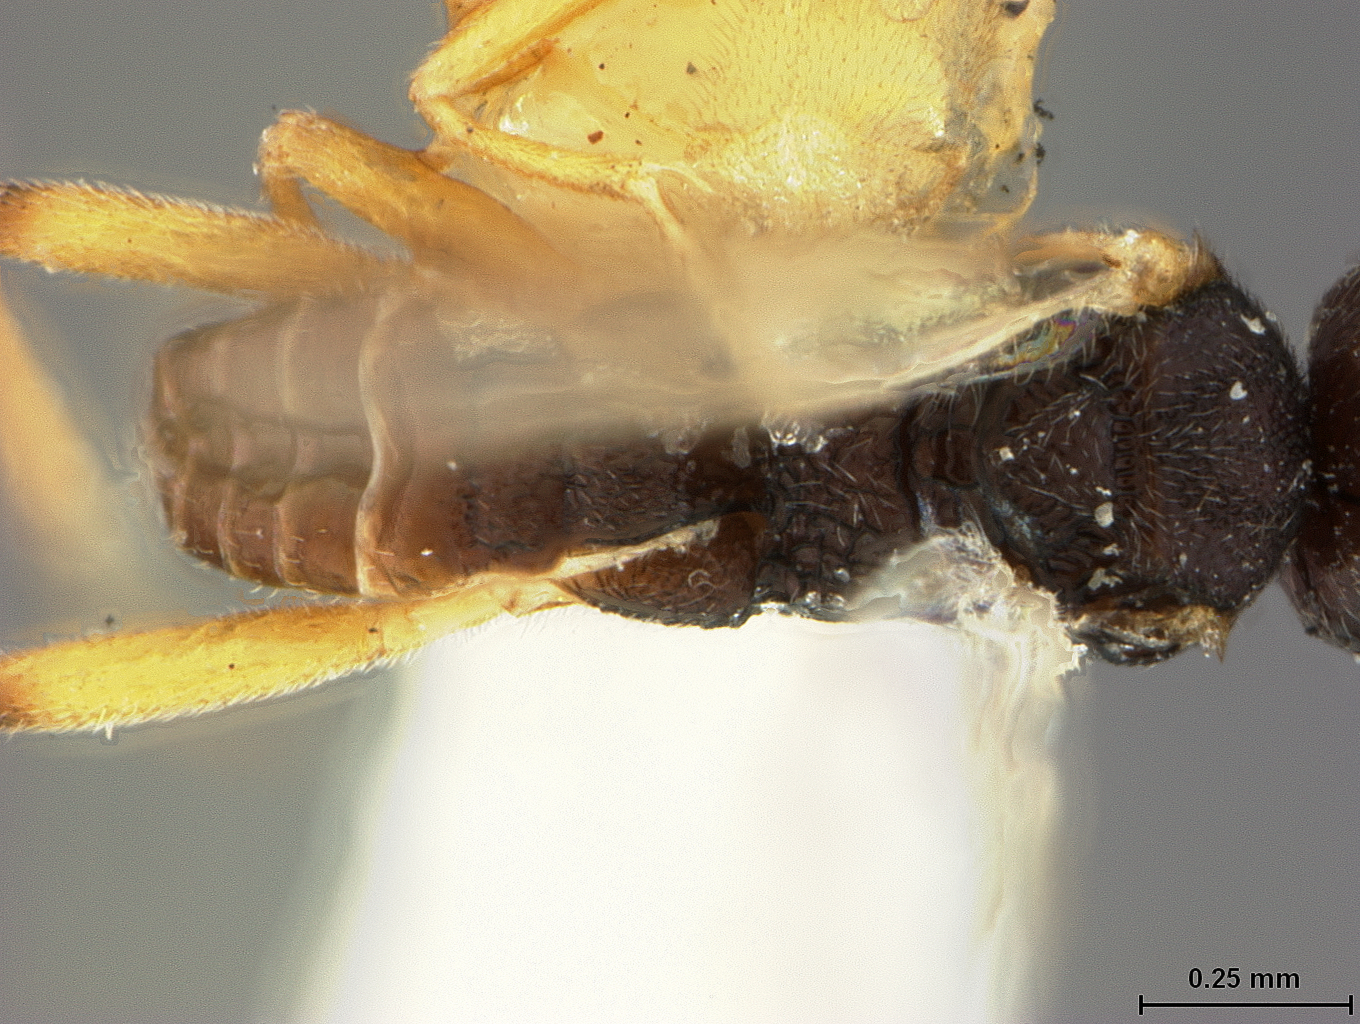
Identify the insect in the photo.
Apanteles manilae
